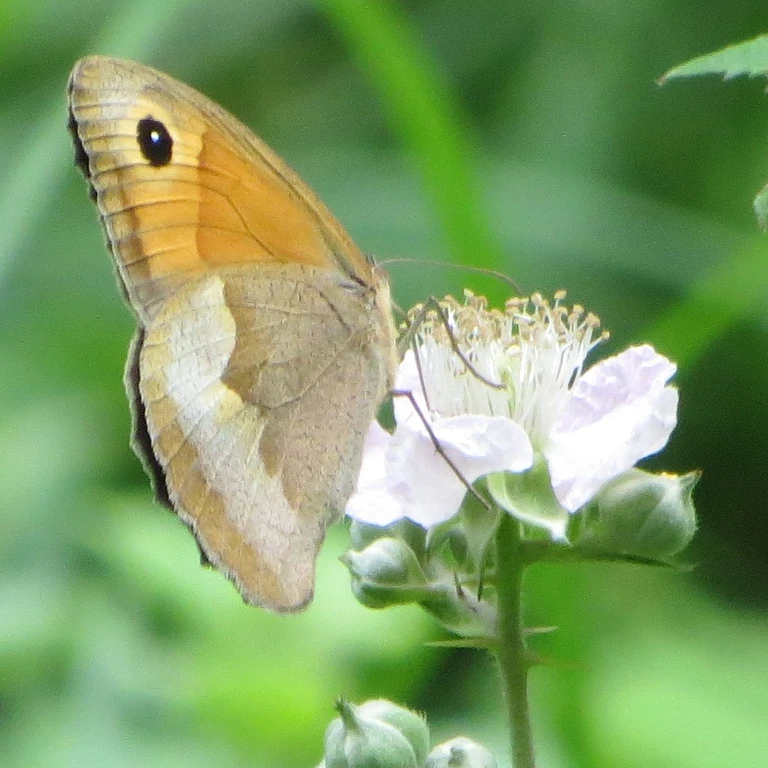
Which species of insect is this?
Maniola jurtina
